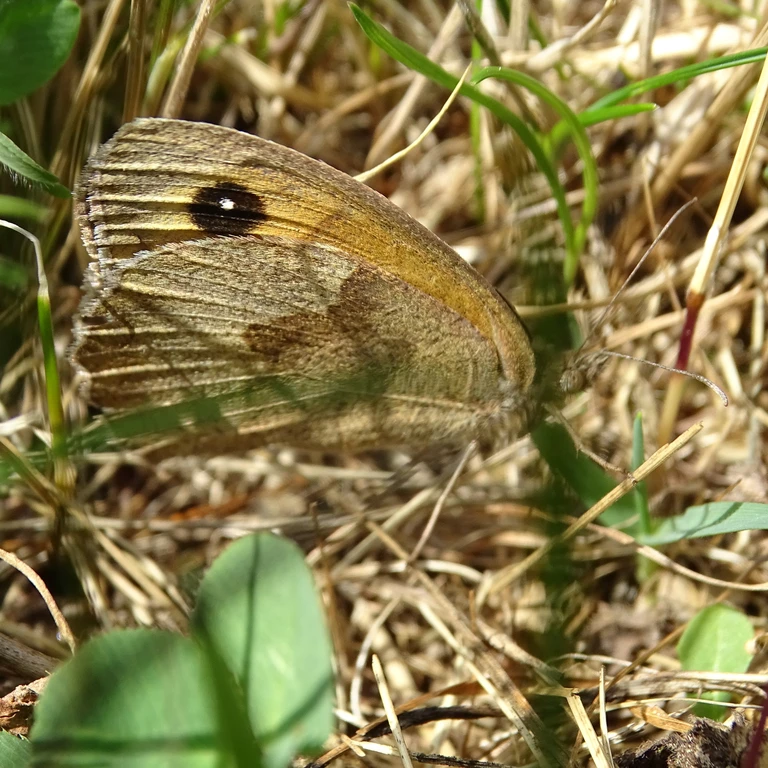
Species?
Maniola jurtina
